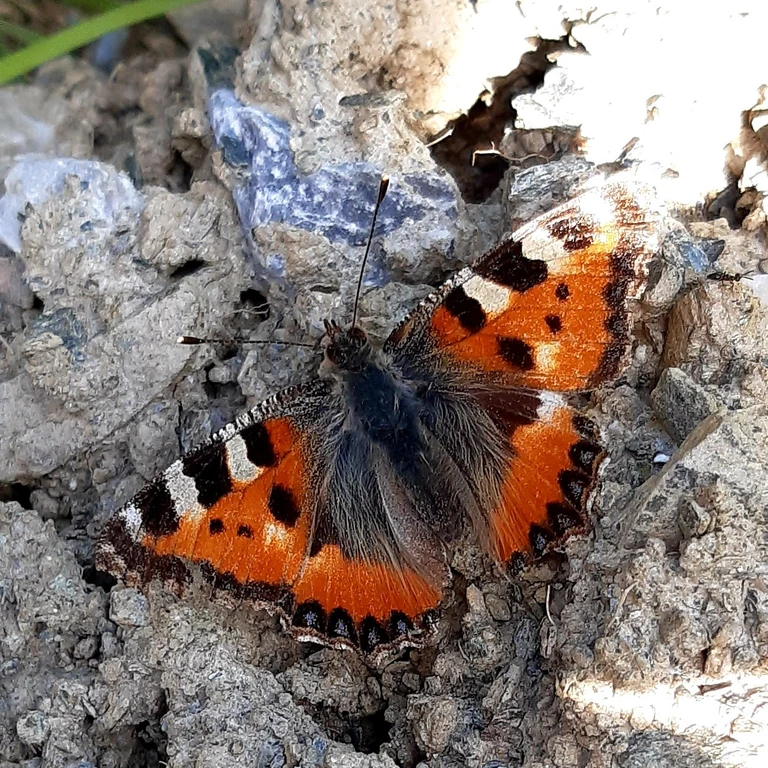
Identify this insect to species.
Aglais urticae
